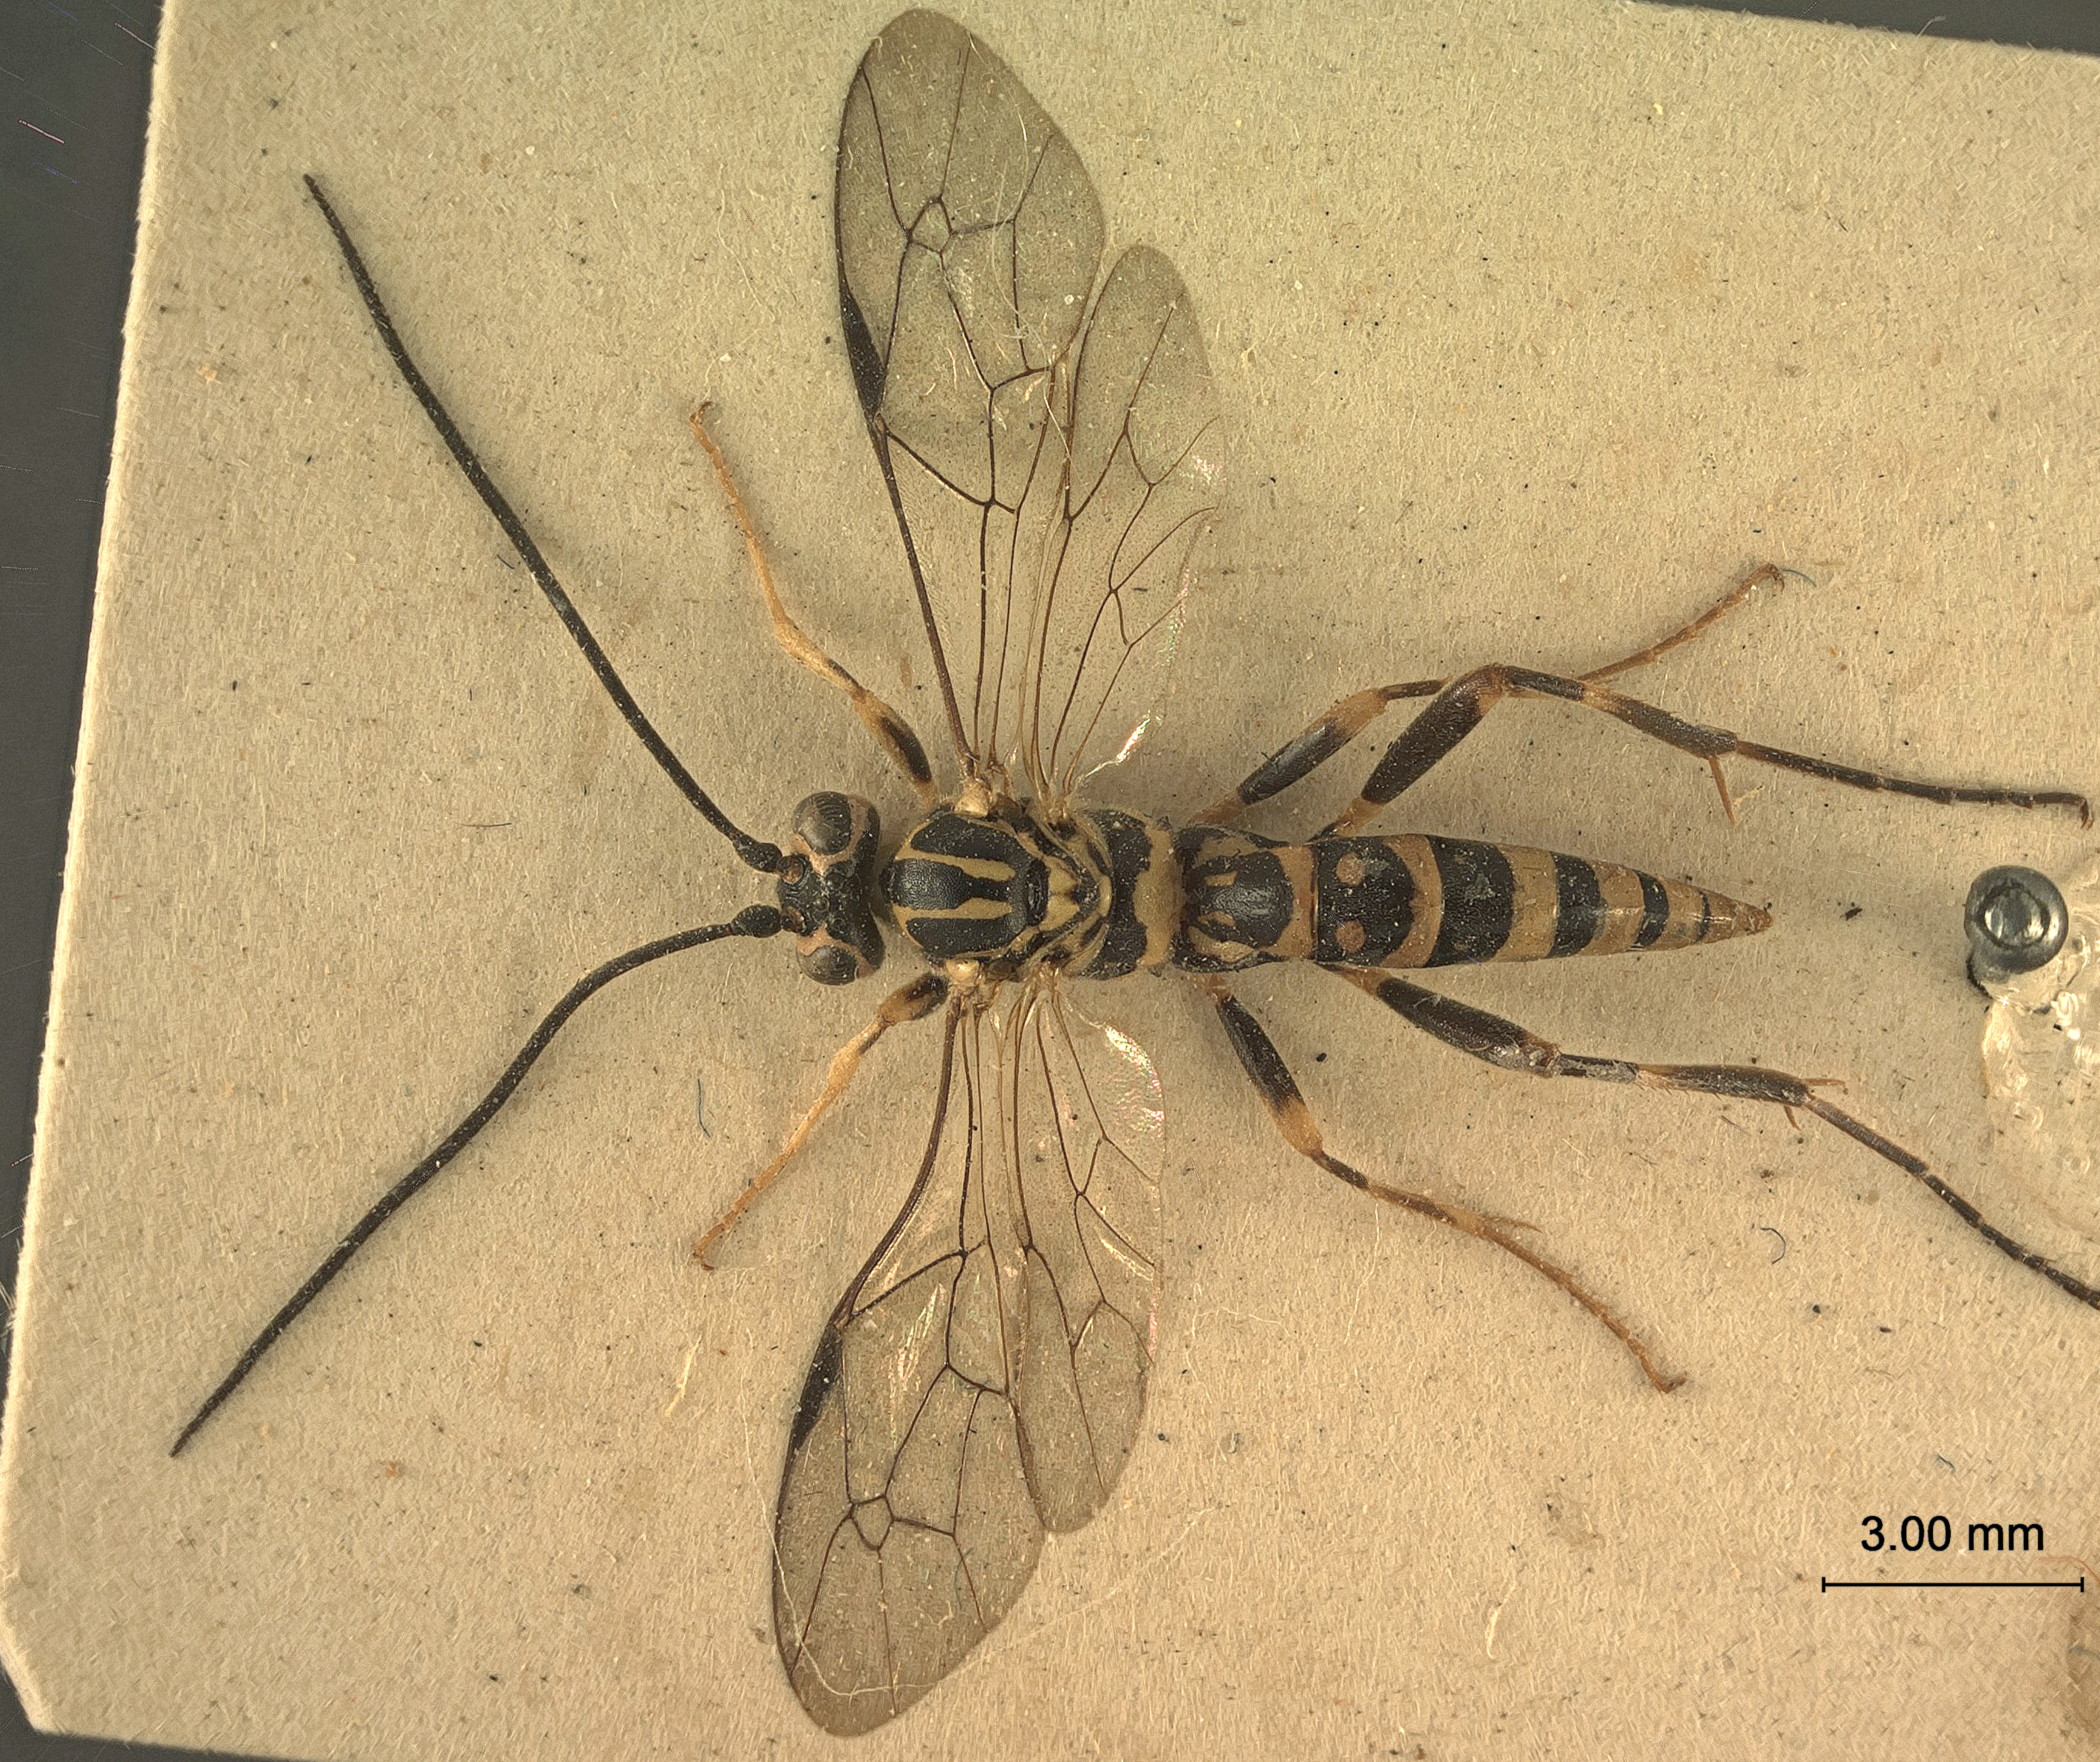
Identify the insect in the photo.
Nawaia japonica
